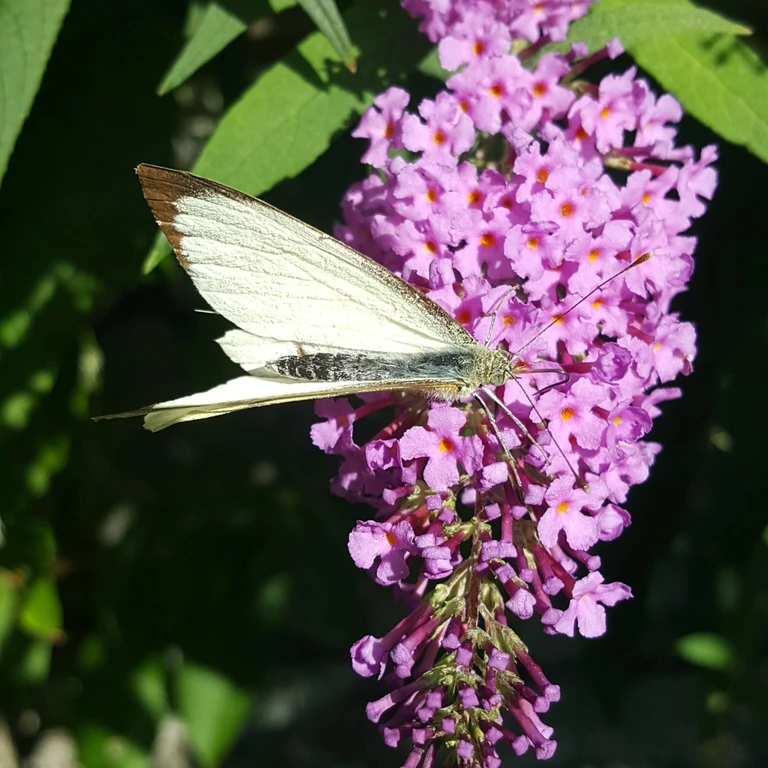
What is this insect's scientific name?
Pieris brassicae
